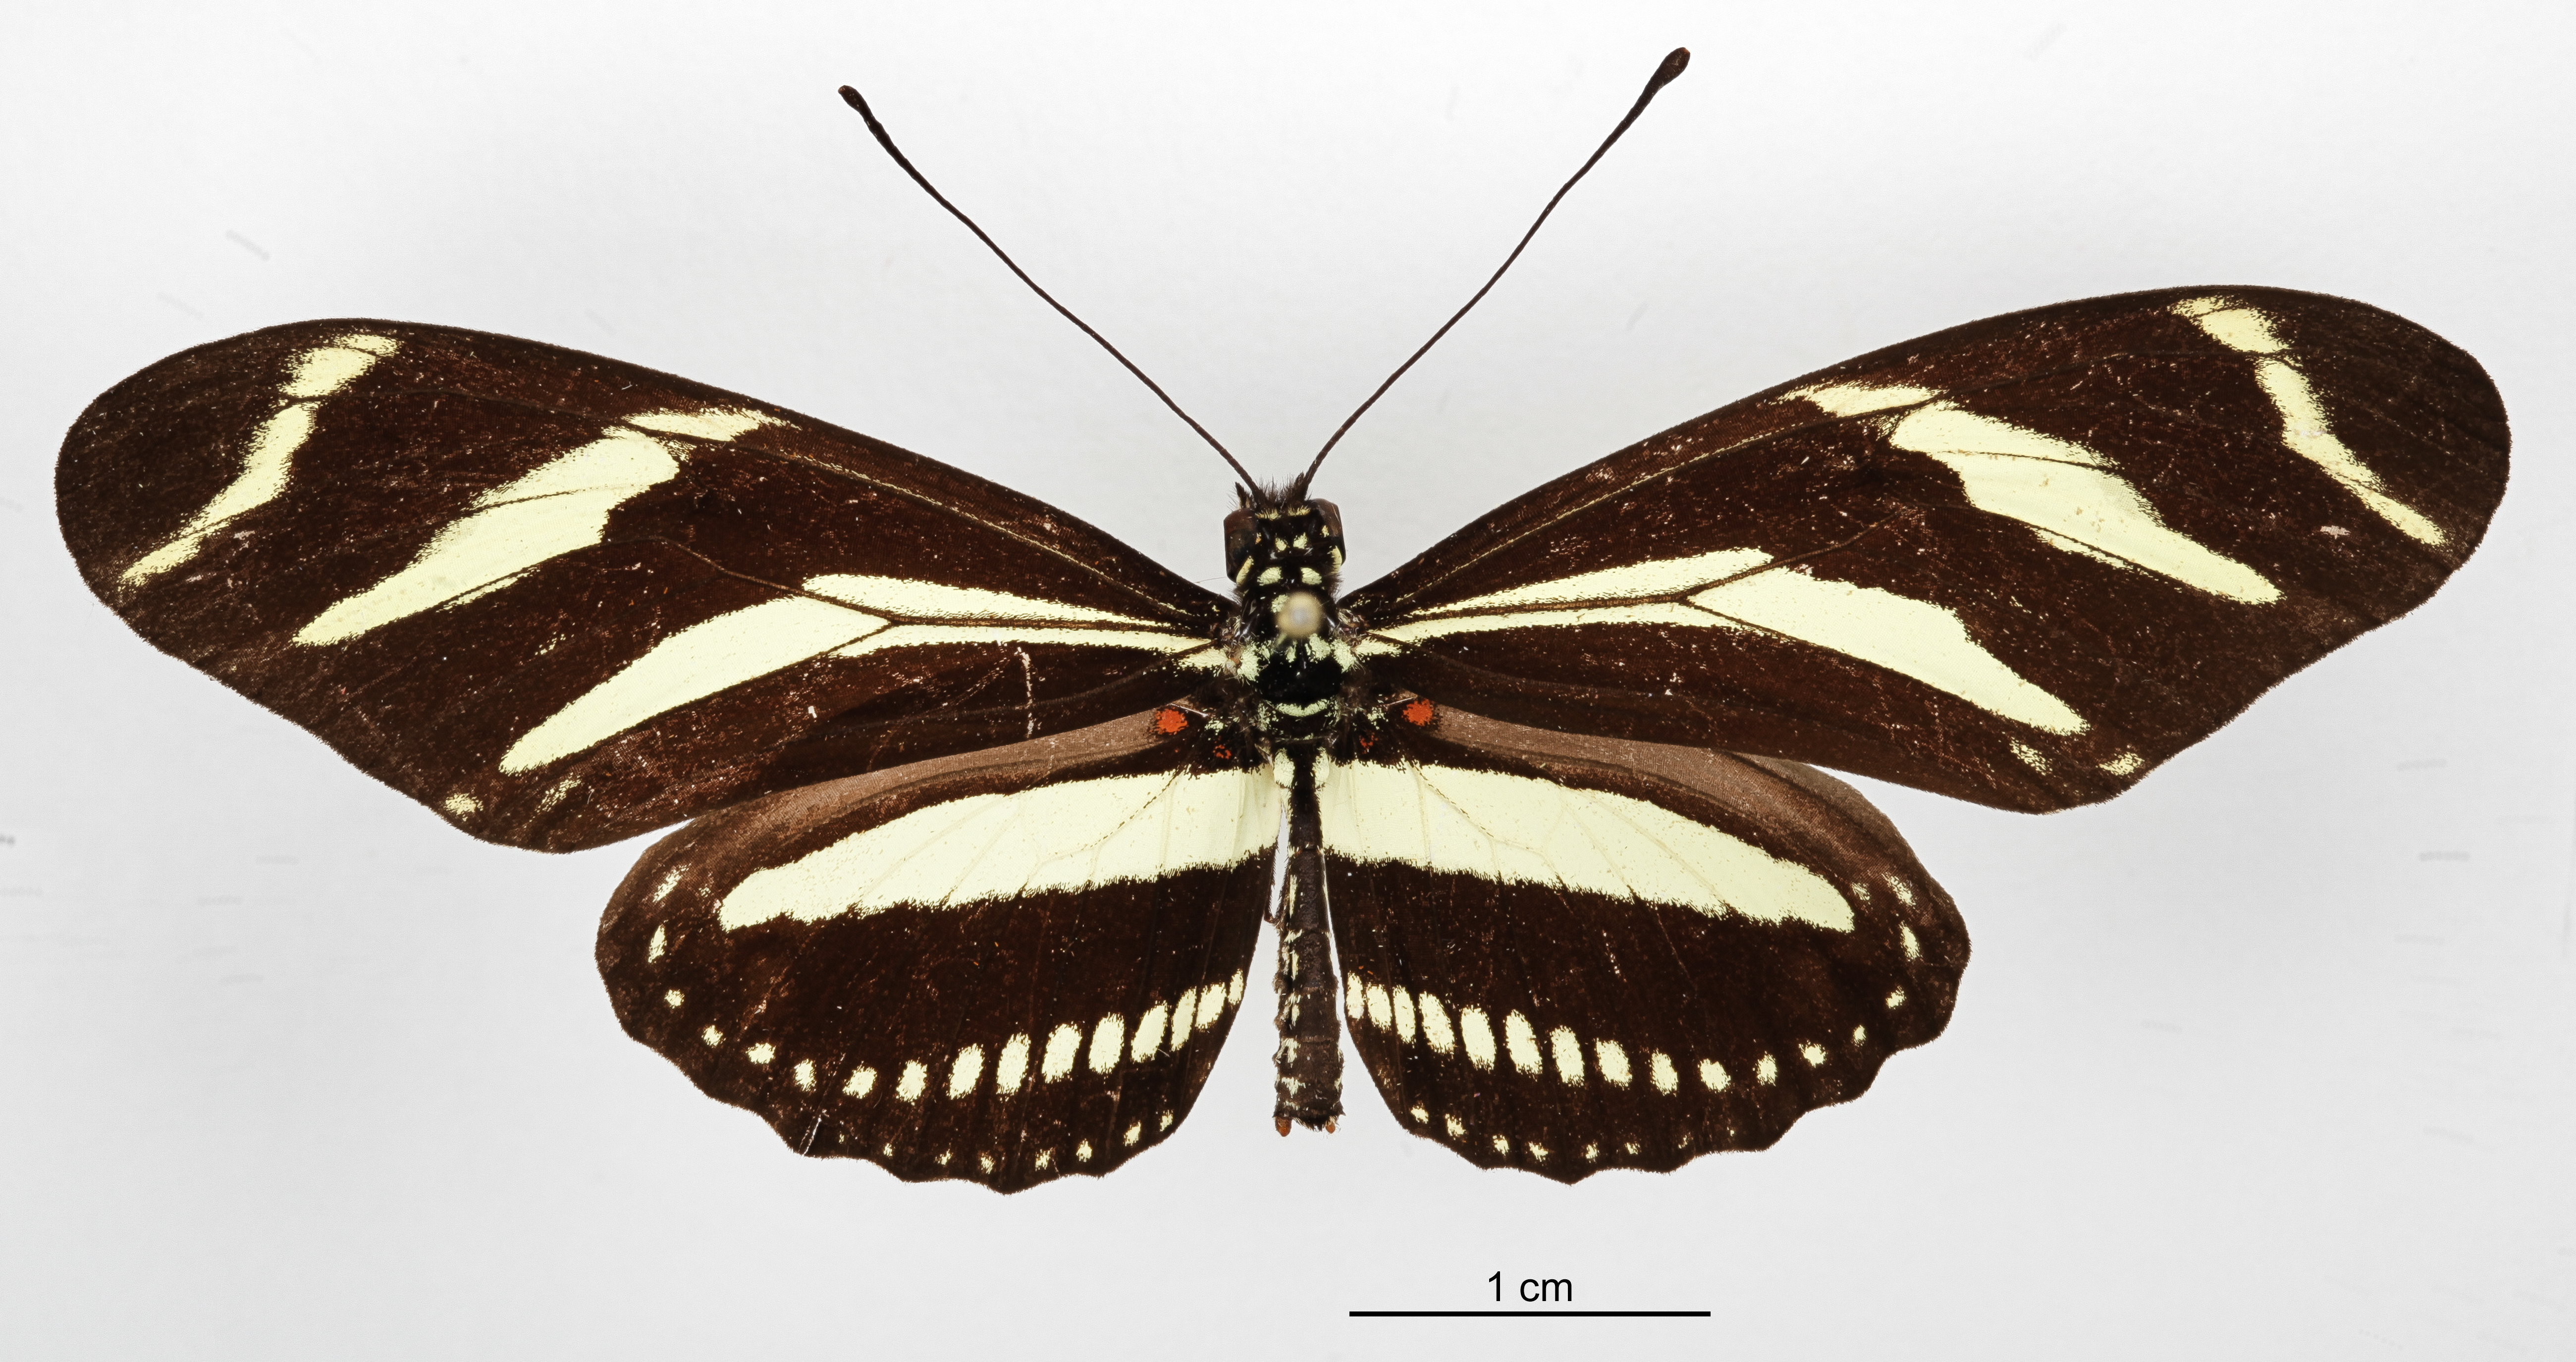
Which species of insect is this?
Heliconius charithonia
